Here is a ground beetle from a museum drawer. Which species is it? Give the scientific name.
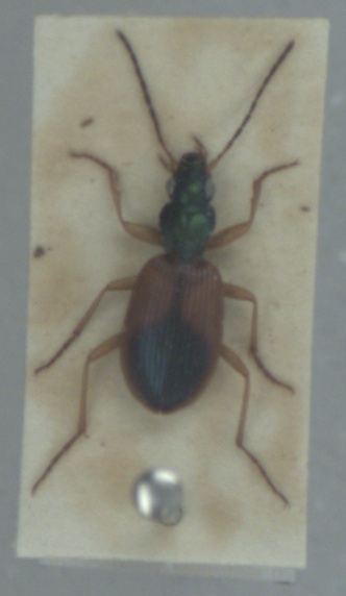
Anchomenus dorsalis
